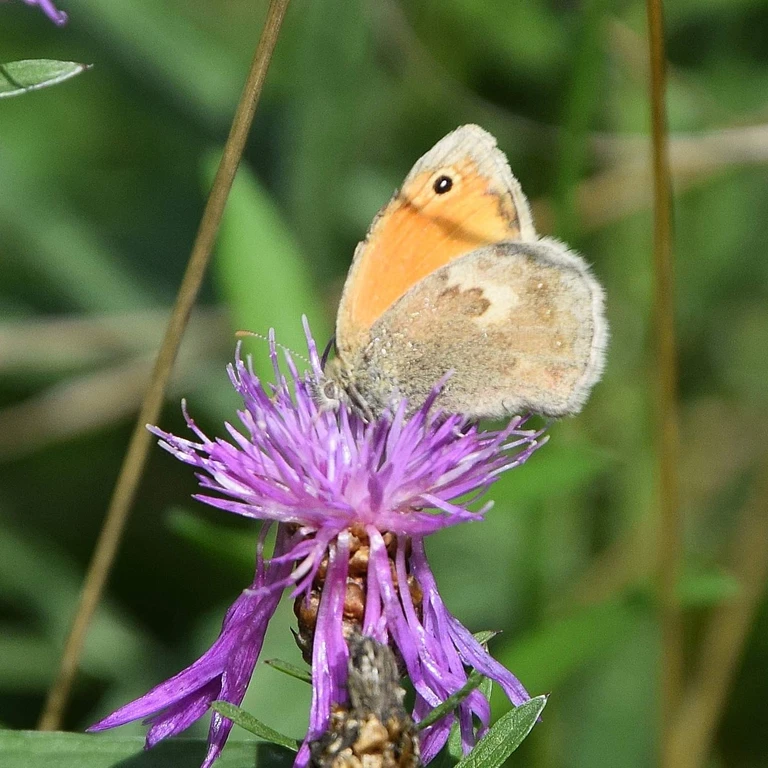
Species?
Coenonympha pamphilus
